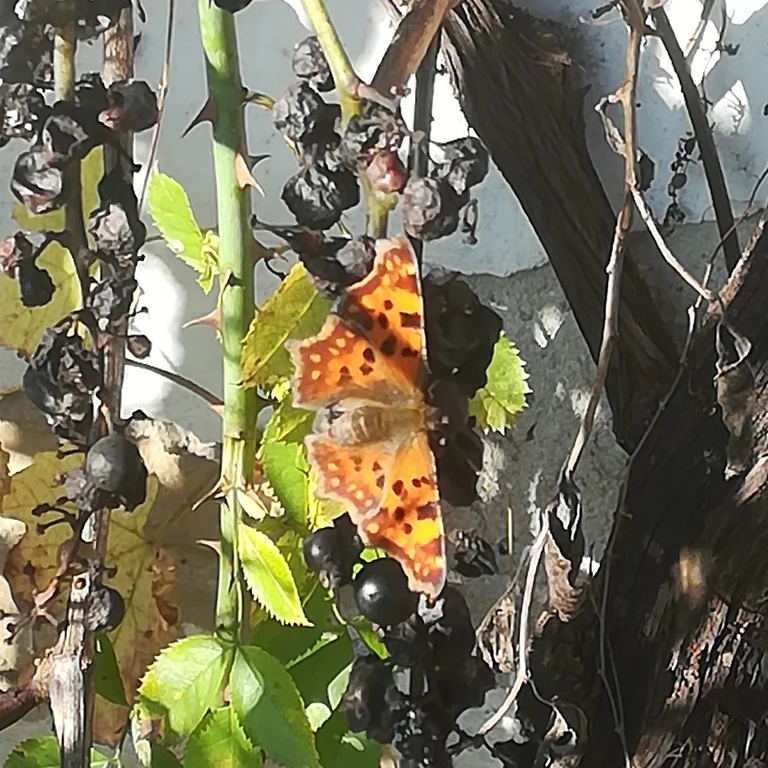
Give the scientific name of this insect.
Polygonia c-album
